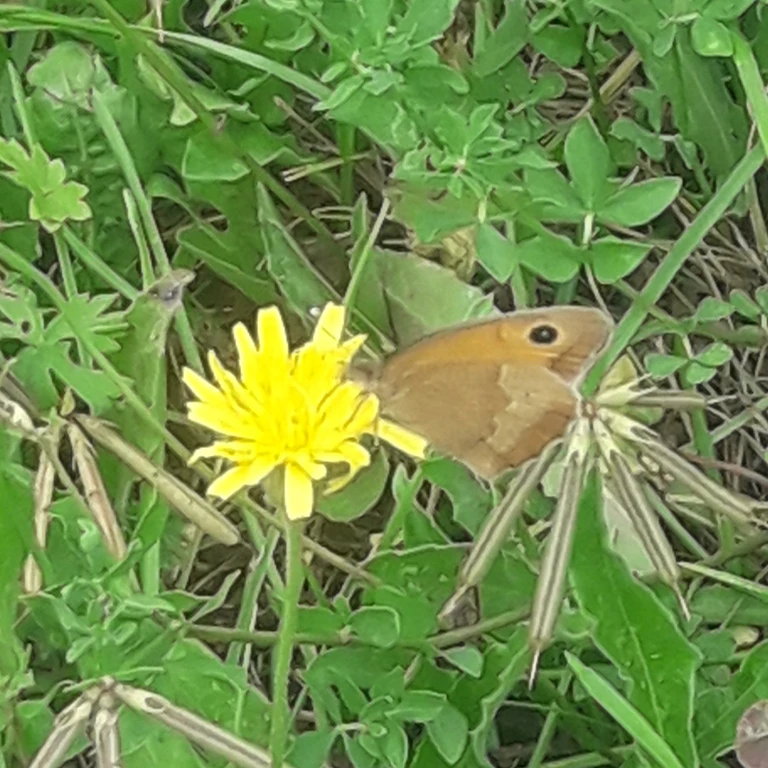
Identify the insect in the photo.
Maniola jurtina
